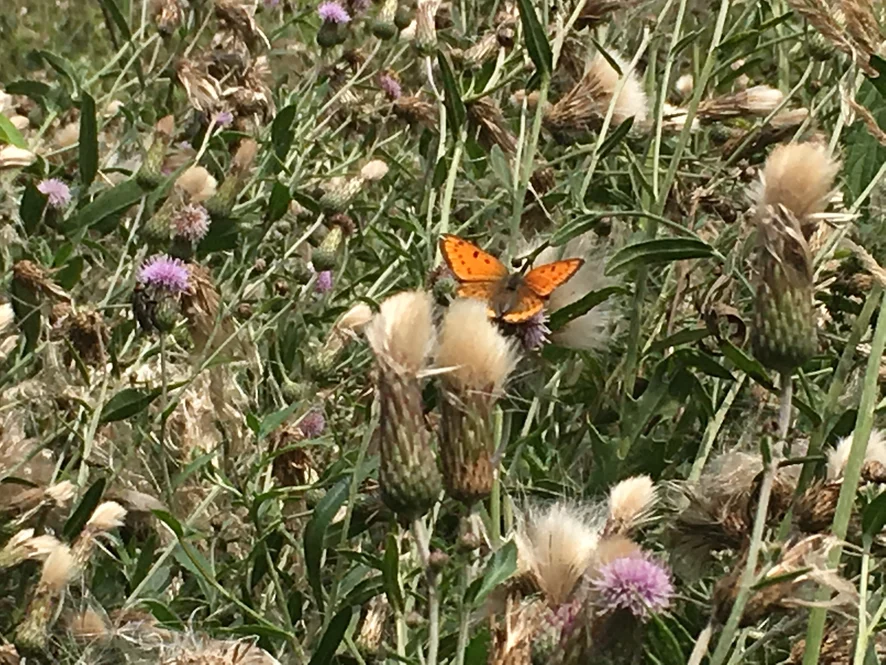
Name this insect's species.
Lycaena dispar
